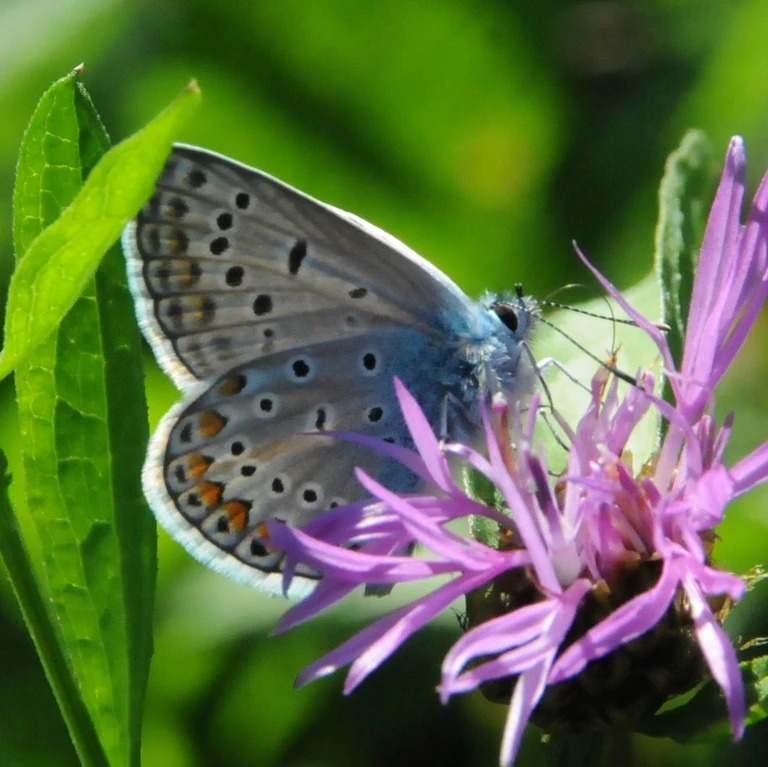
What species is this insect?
Polyommatus icarus
